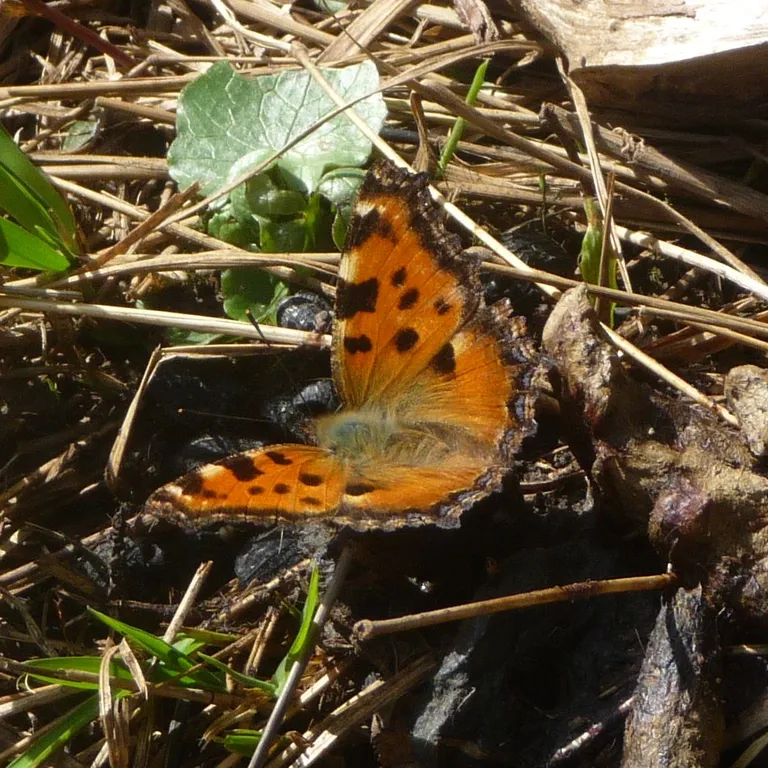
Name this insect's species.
Nymphalis polychloros
